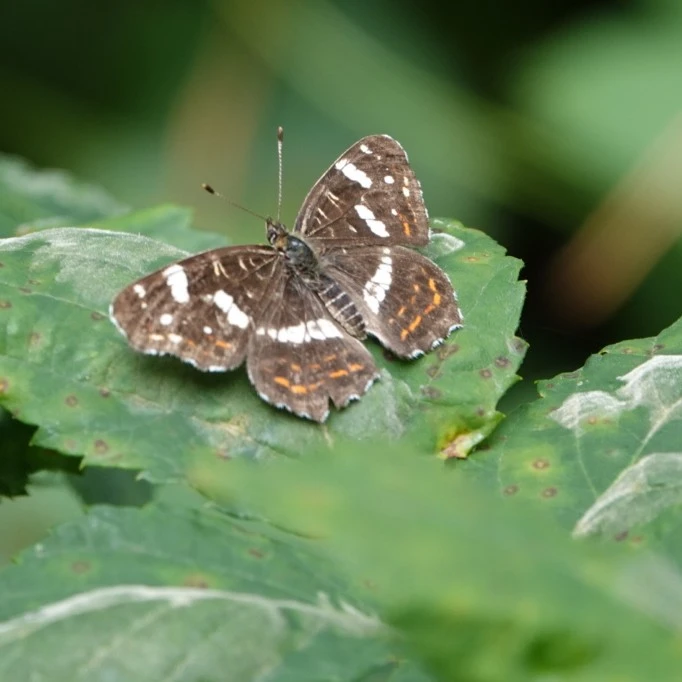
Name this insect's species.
Araschnia levana
